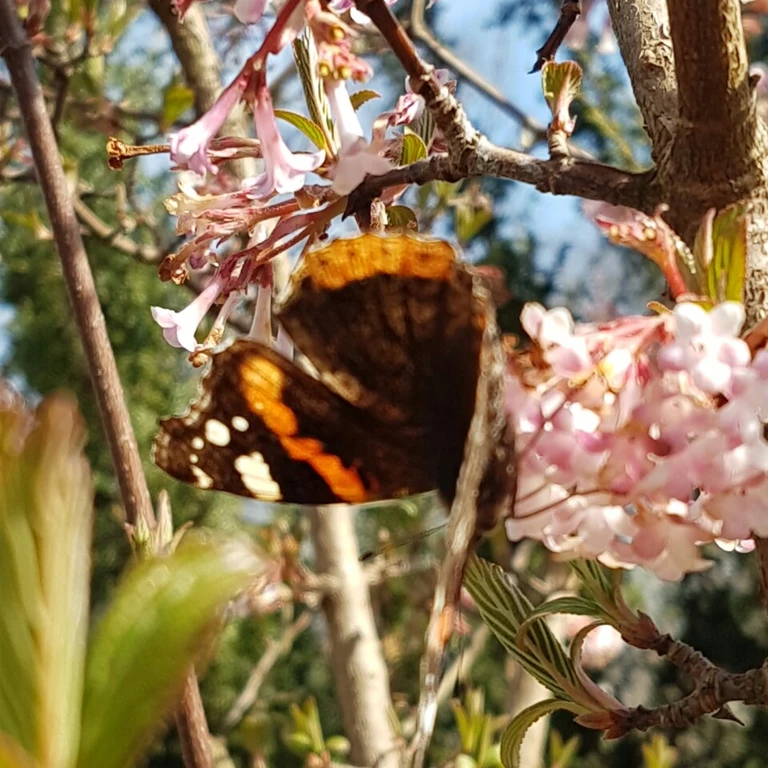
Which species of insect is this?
Vanessa atalanta
